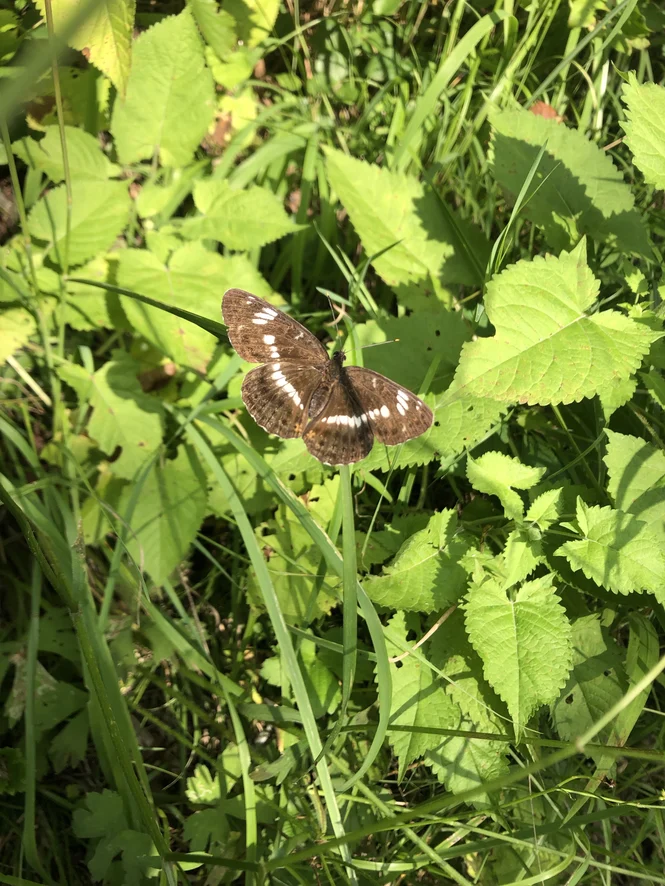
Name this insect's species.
Limenitis camilla (also Ladoga camilla)
